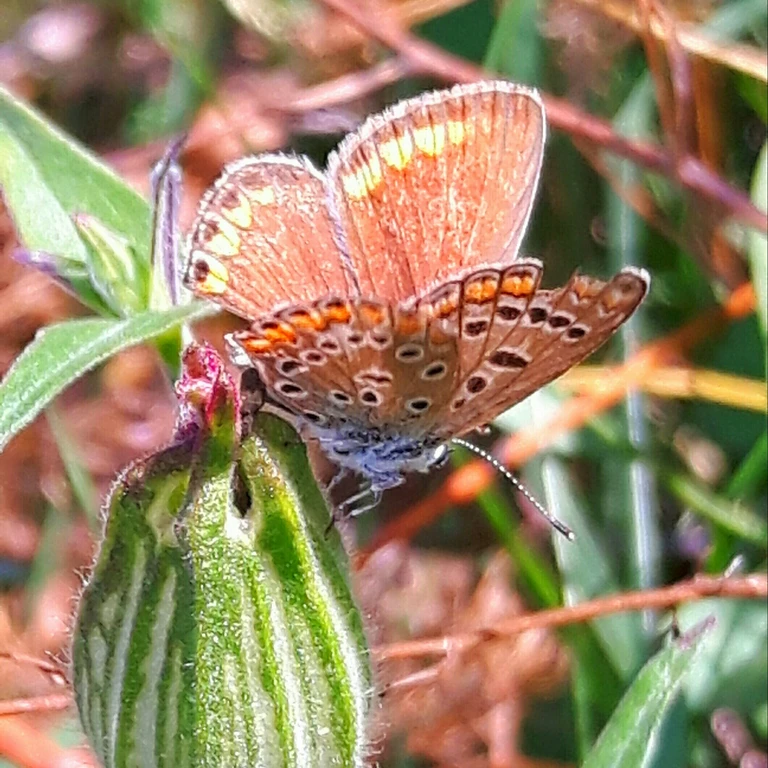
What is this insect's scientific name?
Polyommatus icarus
